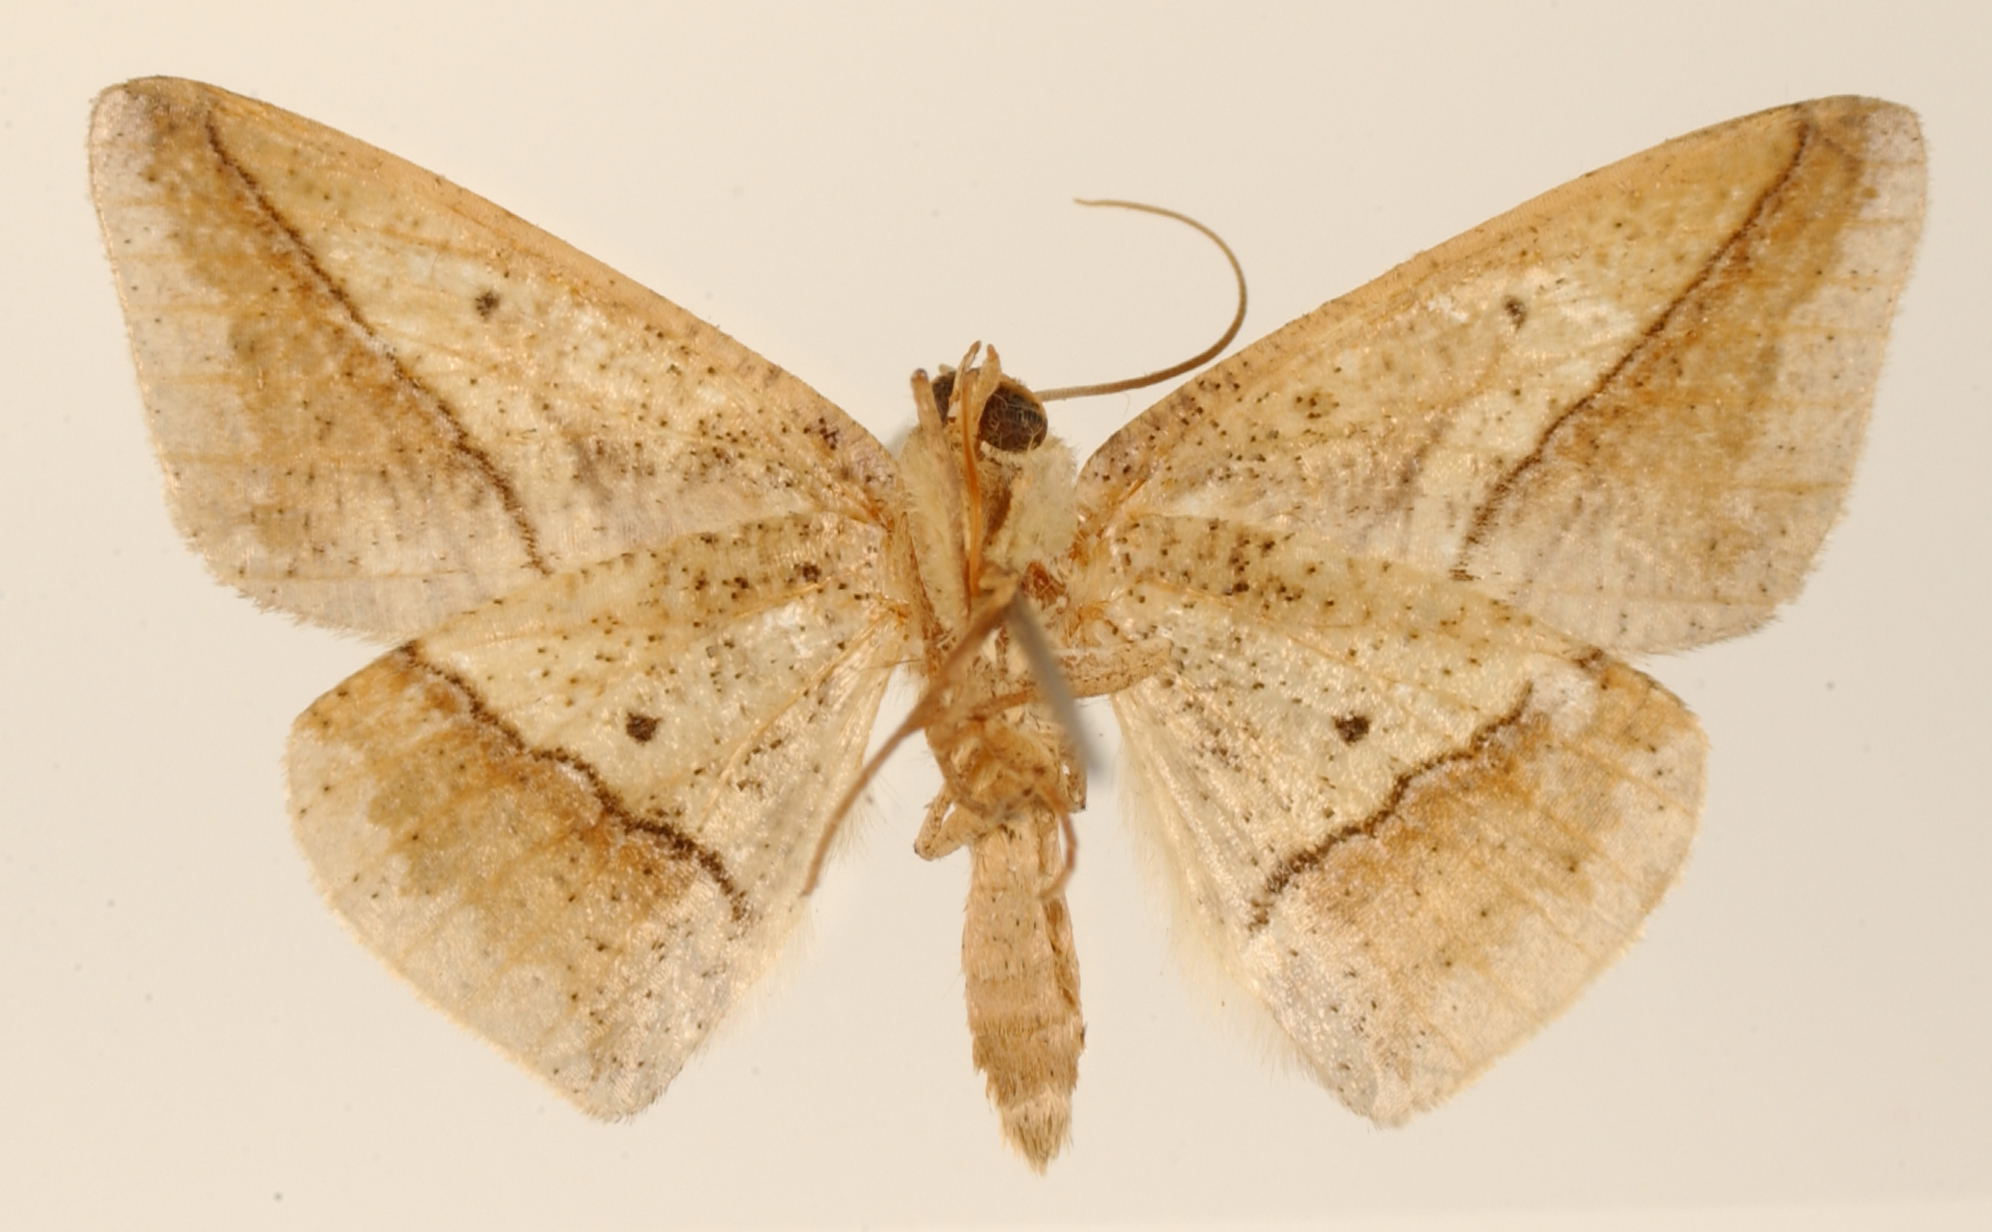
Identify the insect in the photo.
Oxydia schematica
